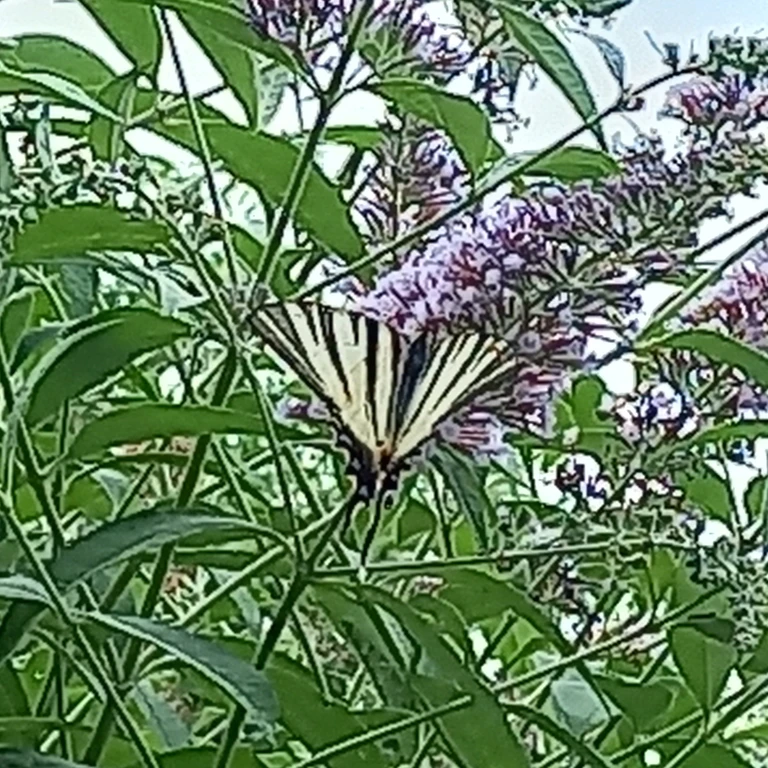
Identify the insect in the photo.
Iphiclides podalirius
